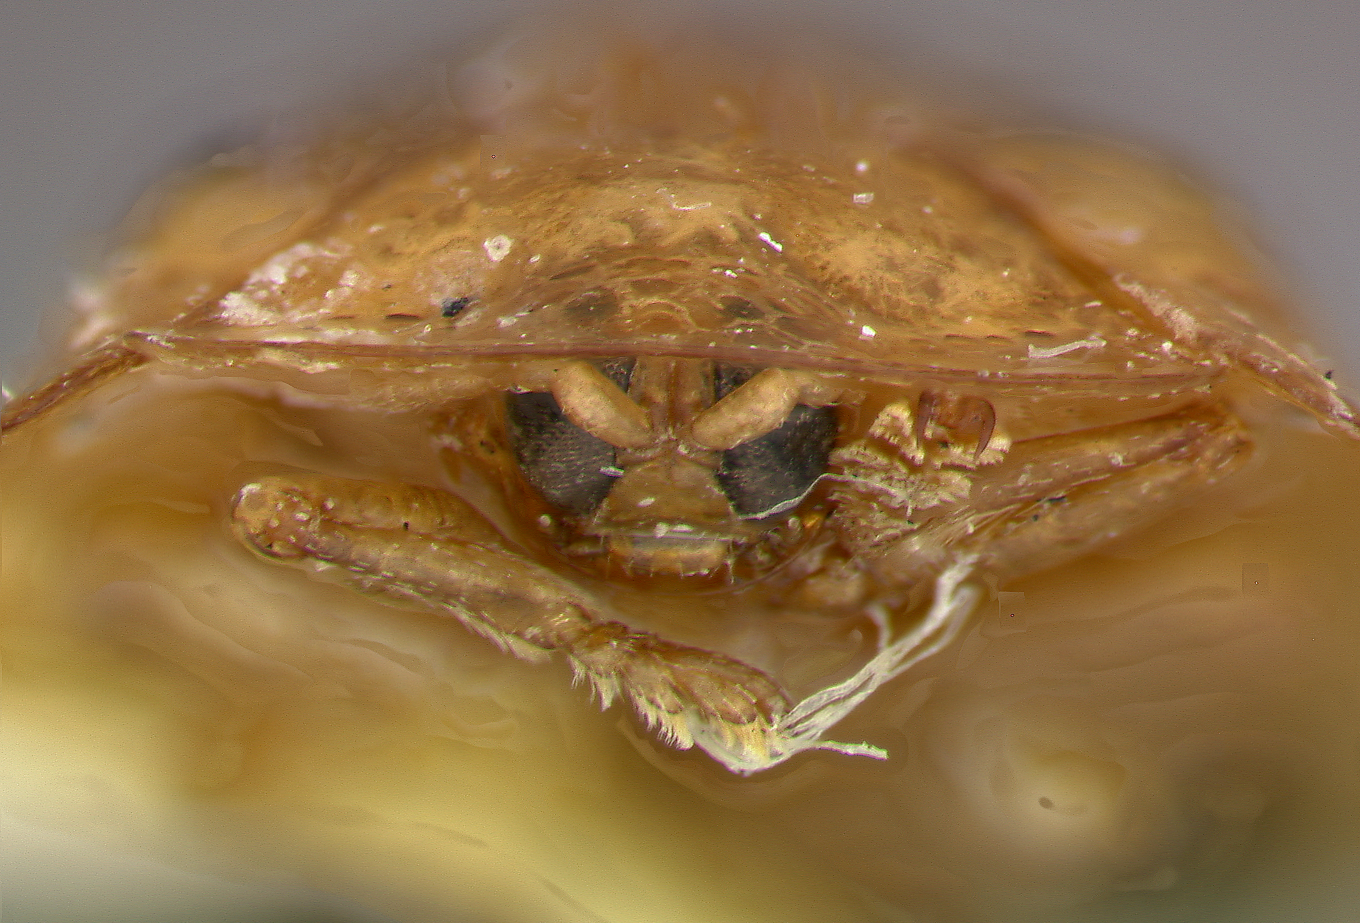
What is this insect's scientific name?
Metriona quadrisignata
